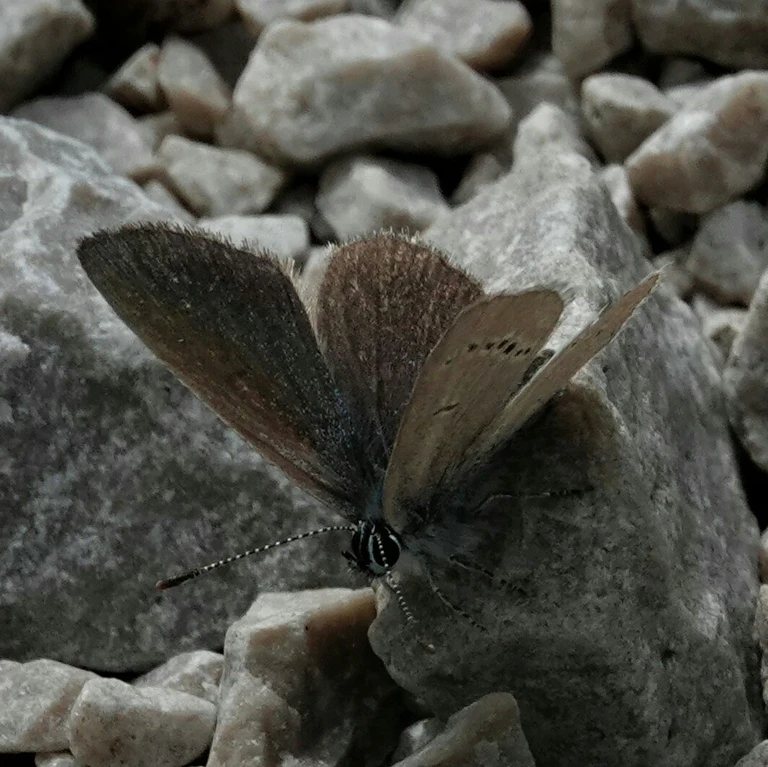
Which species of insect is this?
Cupido minimus
